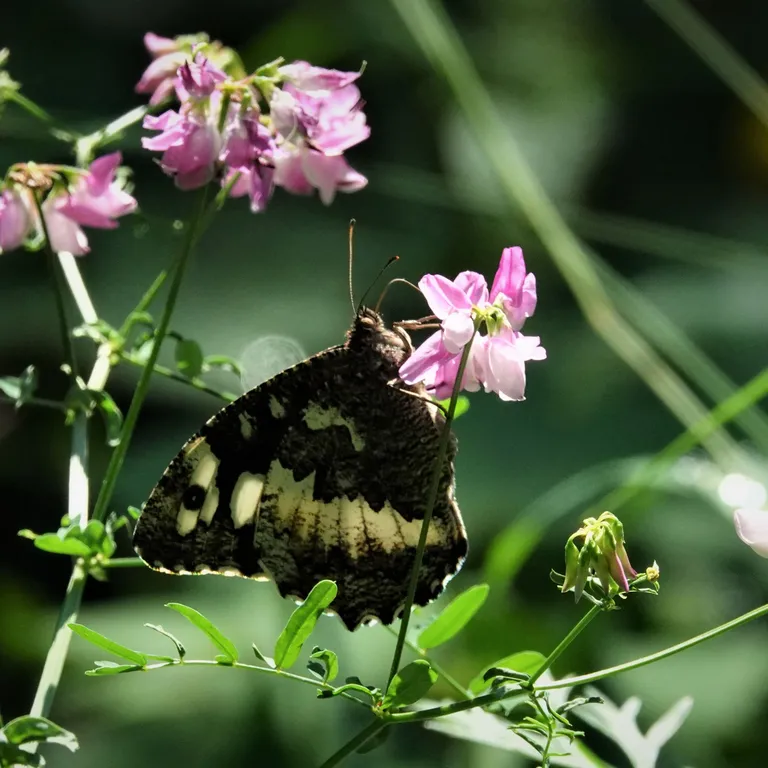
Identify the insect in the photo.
Brintesia circe
